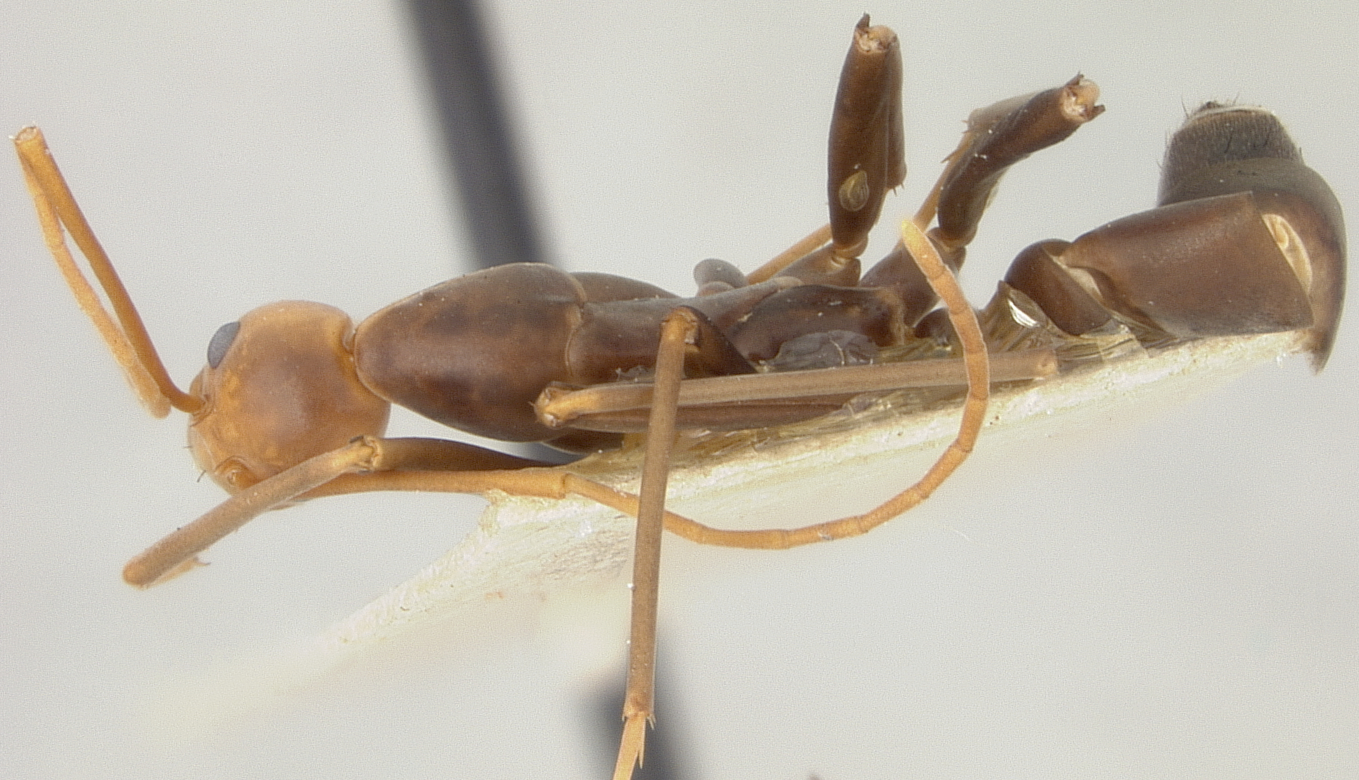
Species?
Leptomyrmex wiburdi
